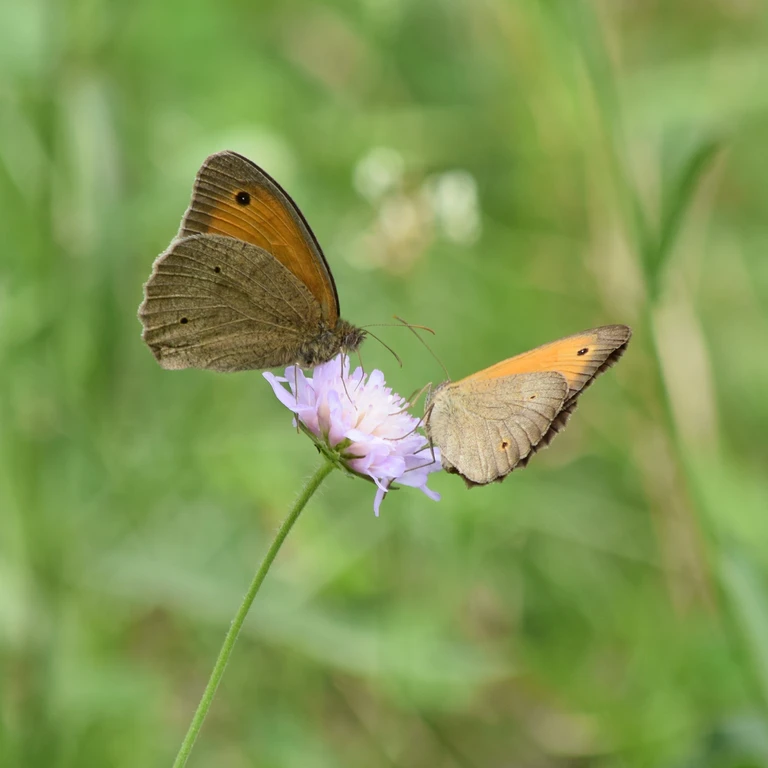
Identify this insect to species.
Maniola jurtina
